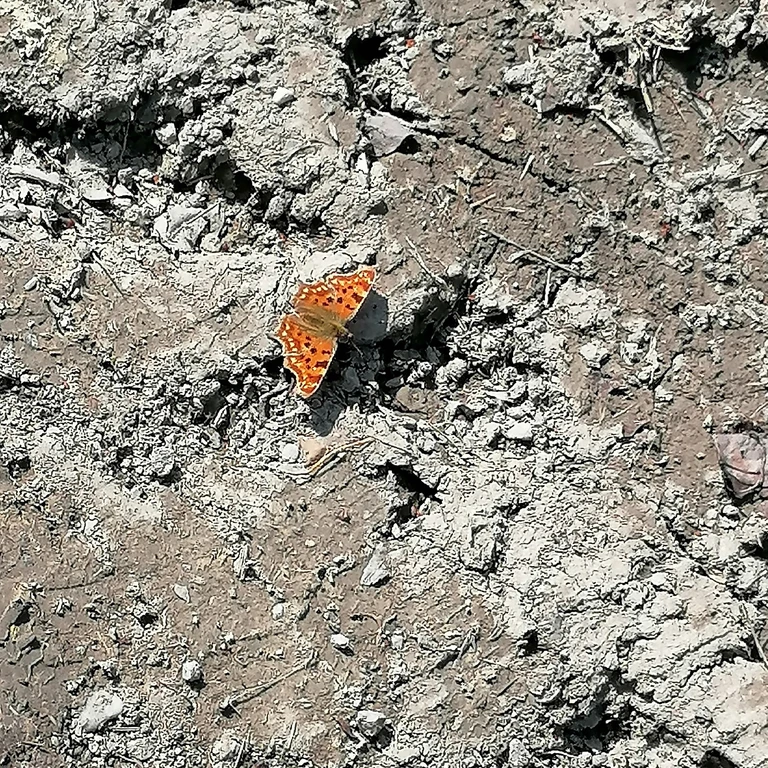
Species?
Polygonia c-album
